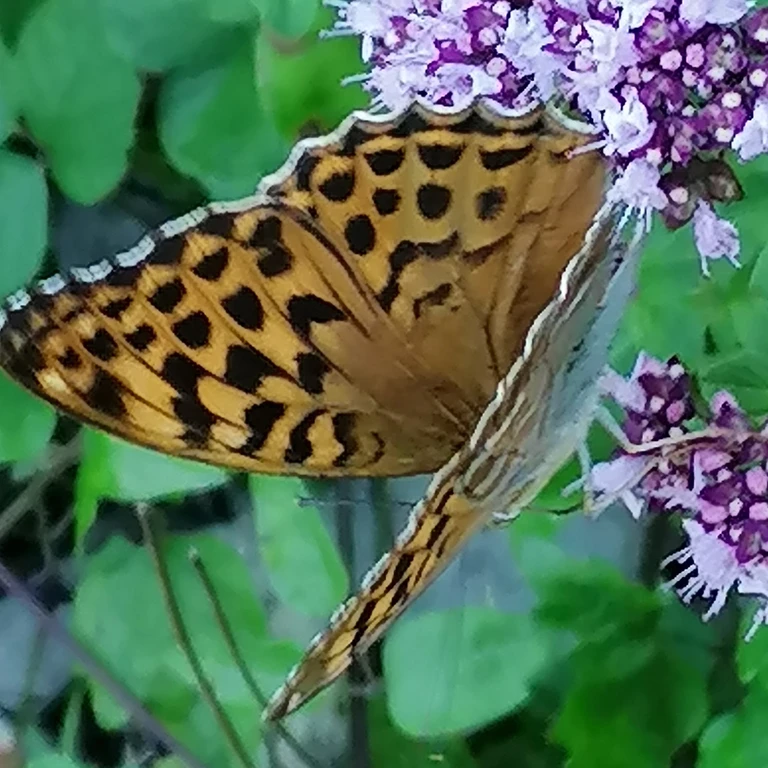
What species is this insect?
Argynnis paphia
